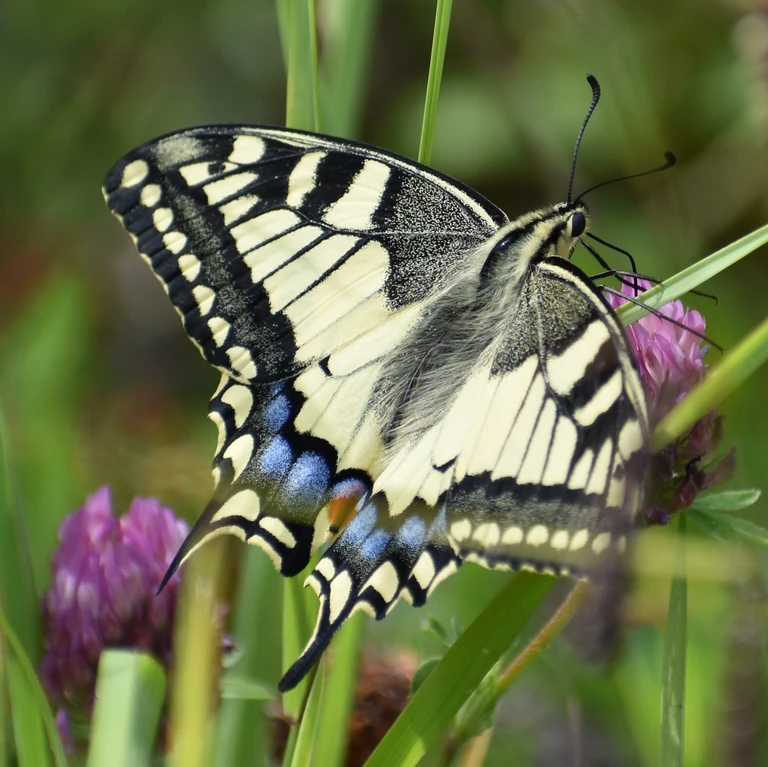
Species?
Papilio machaon
